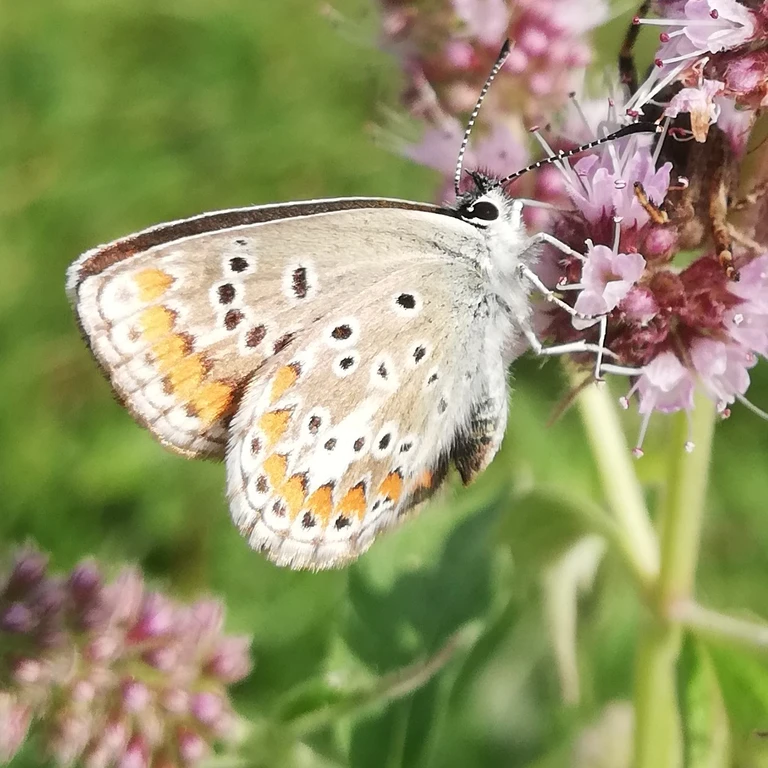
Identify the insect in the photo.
Aricia agestis/artaxerxes
